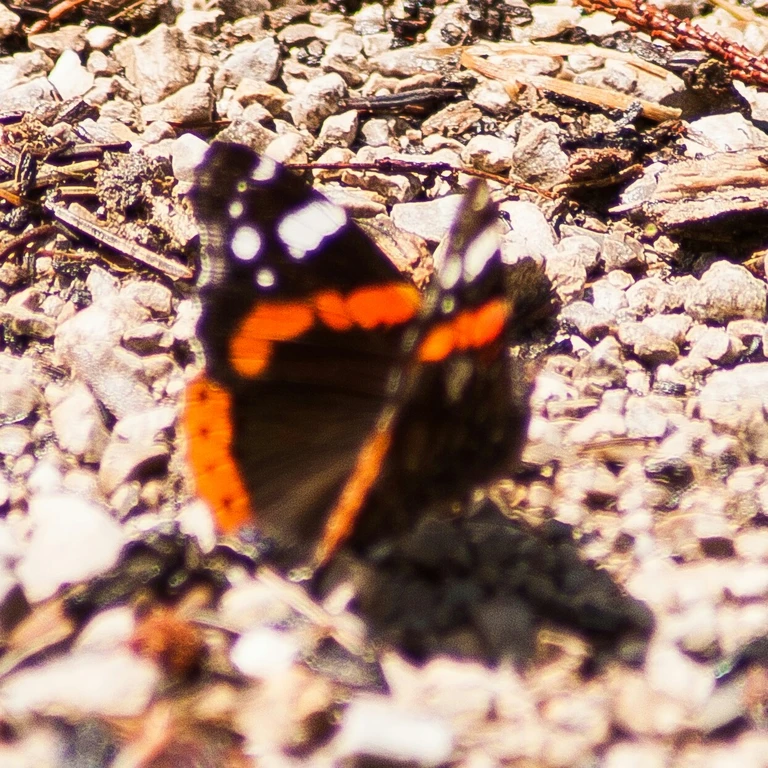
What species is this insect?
Vanessa atalanta
